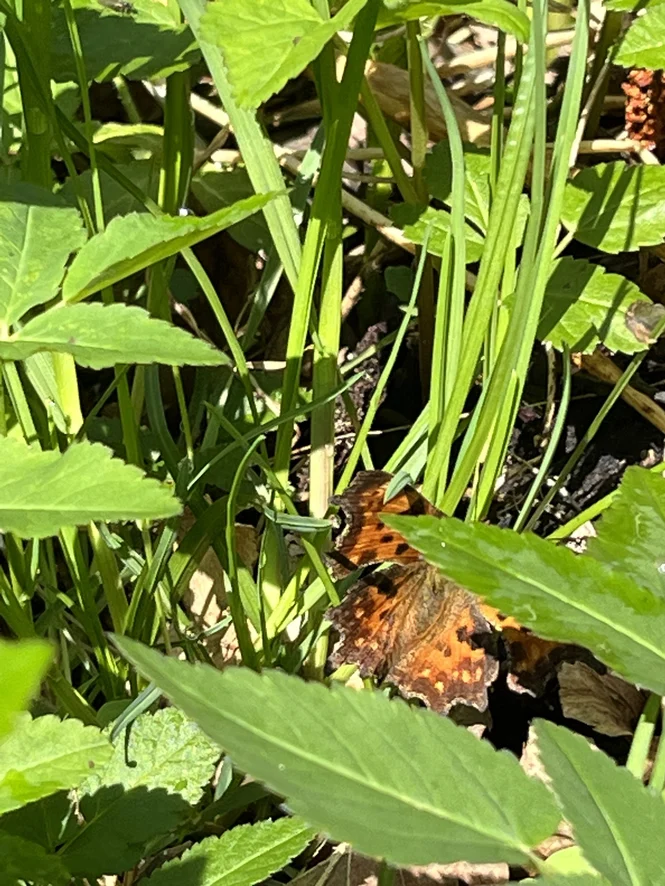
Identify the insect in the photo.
Polygonia c-album
